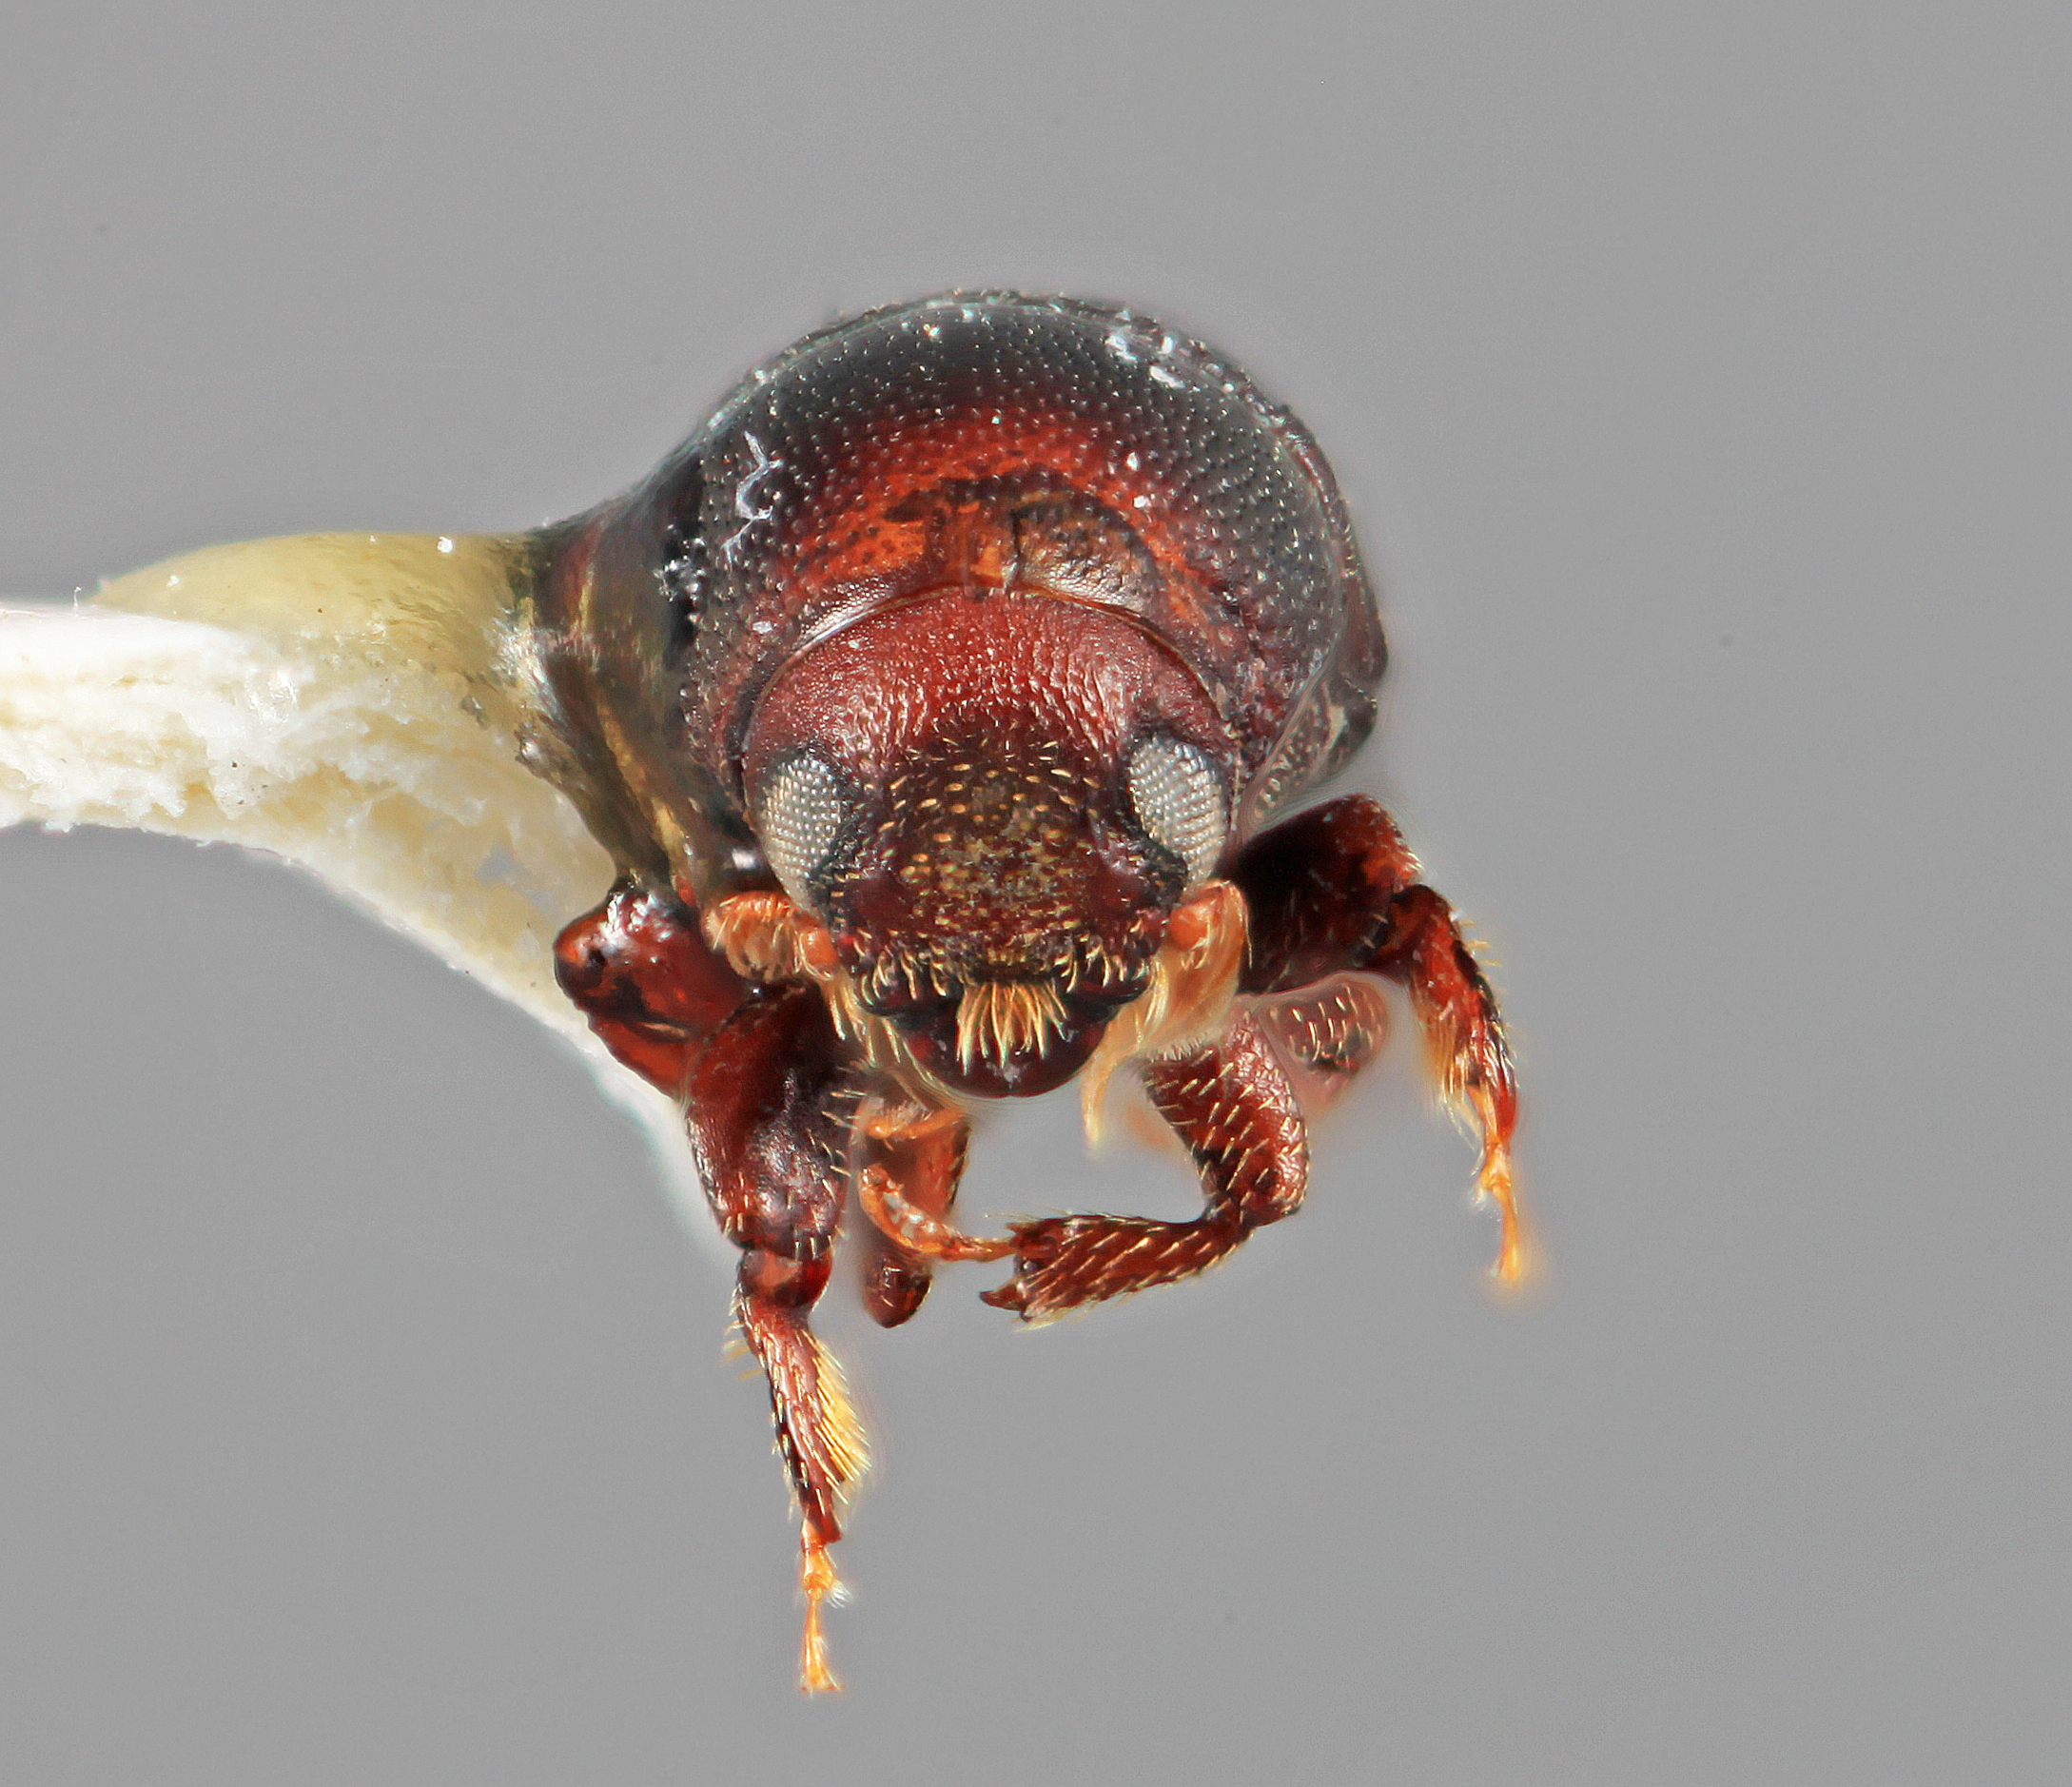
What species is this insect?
Loganius opacus (also Cnemonyx opacus)
